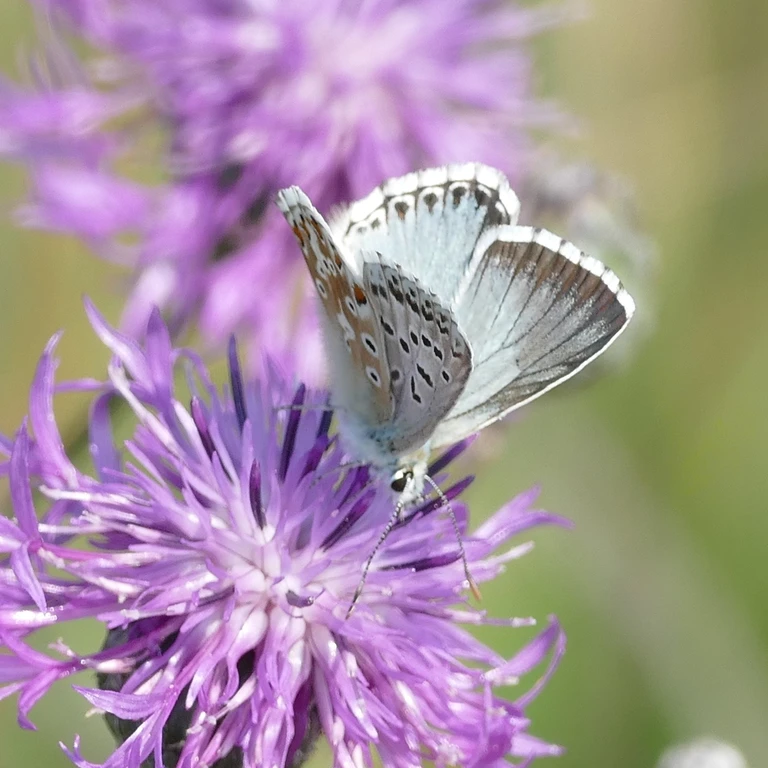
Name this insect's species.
Lysandra coridon
